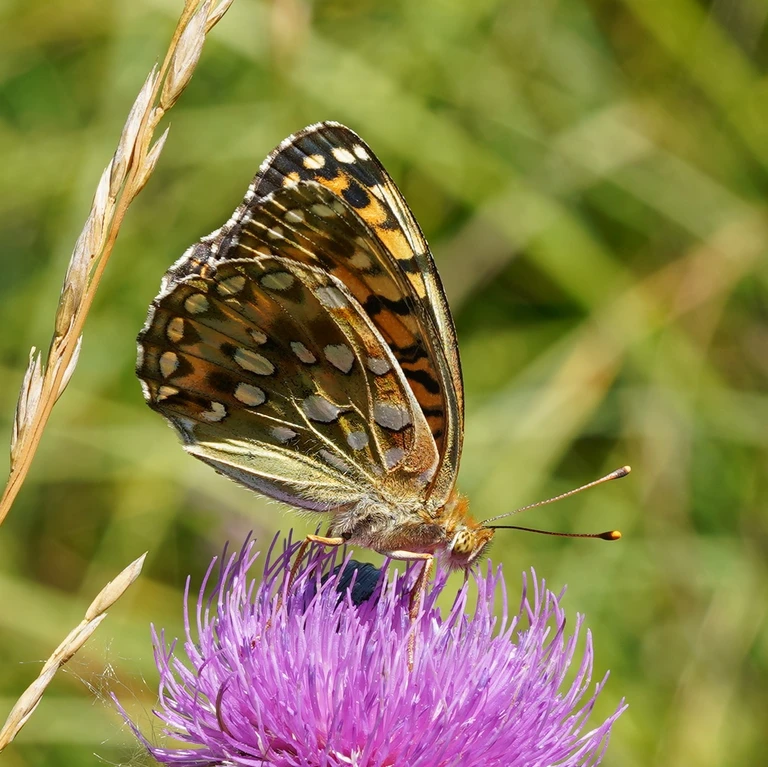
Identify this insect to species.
Speyeria aglaja
